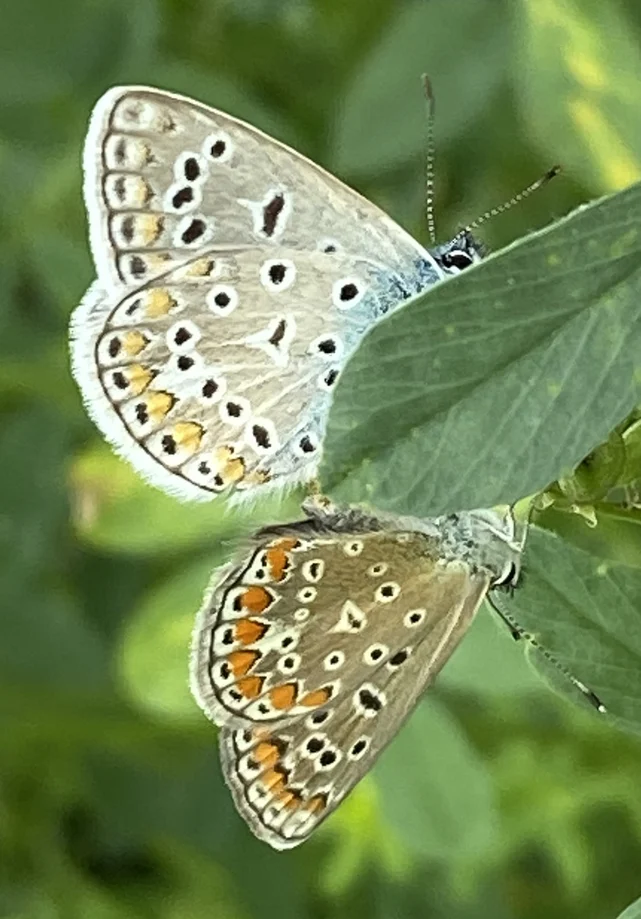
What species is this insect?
Polyommatus icarus
